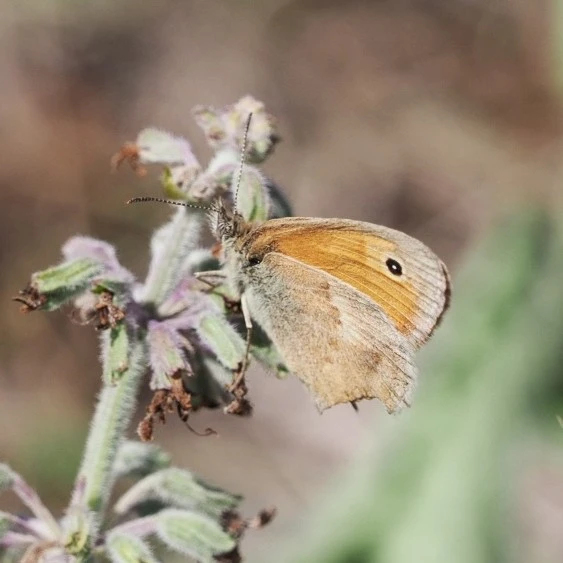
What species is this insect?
Coenonympha pamphilus
